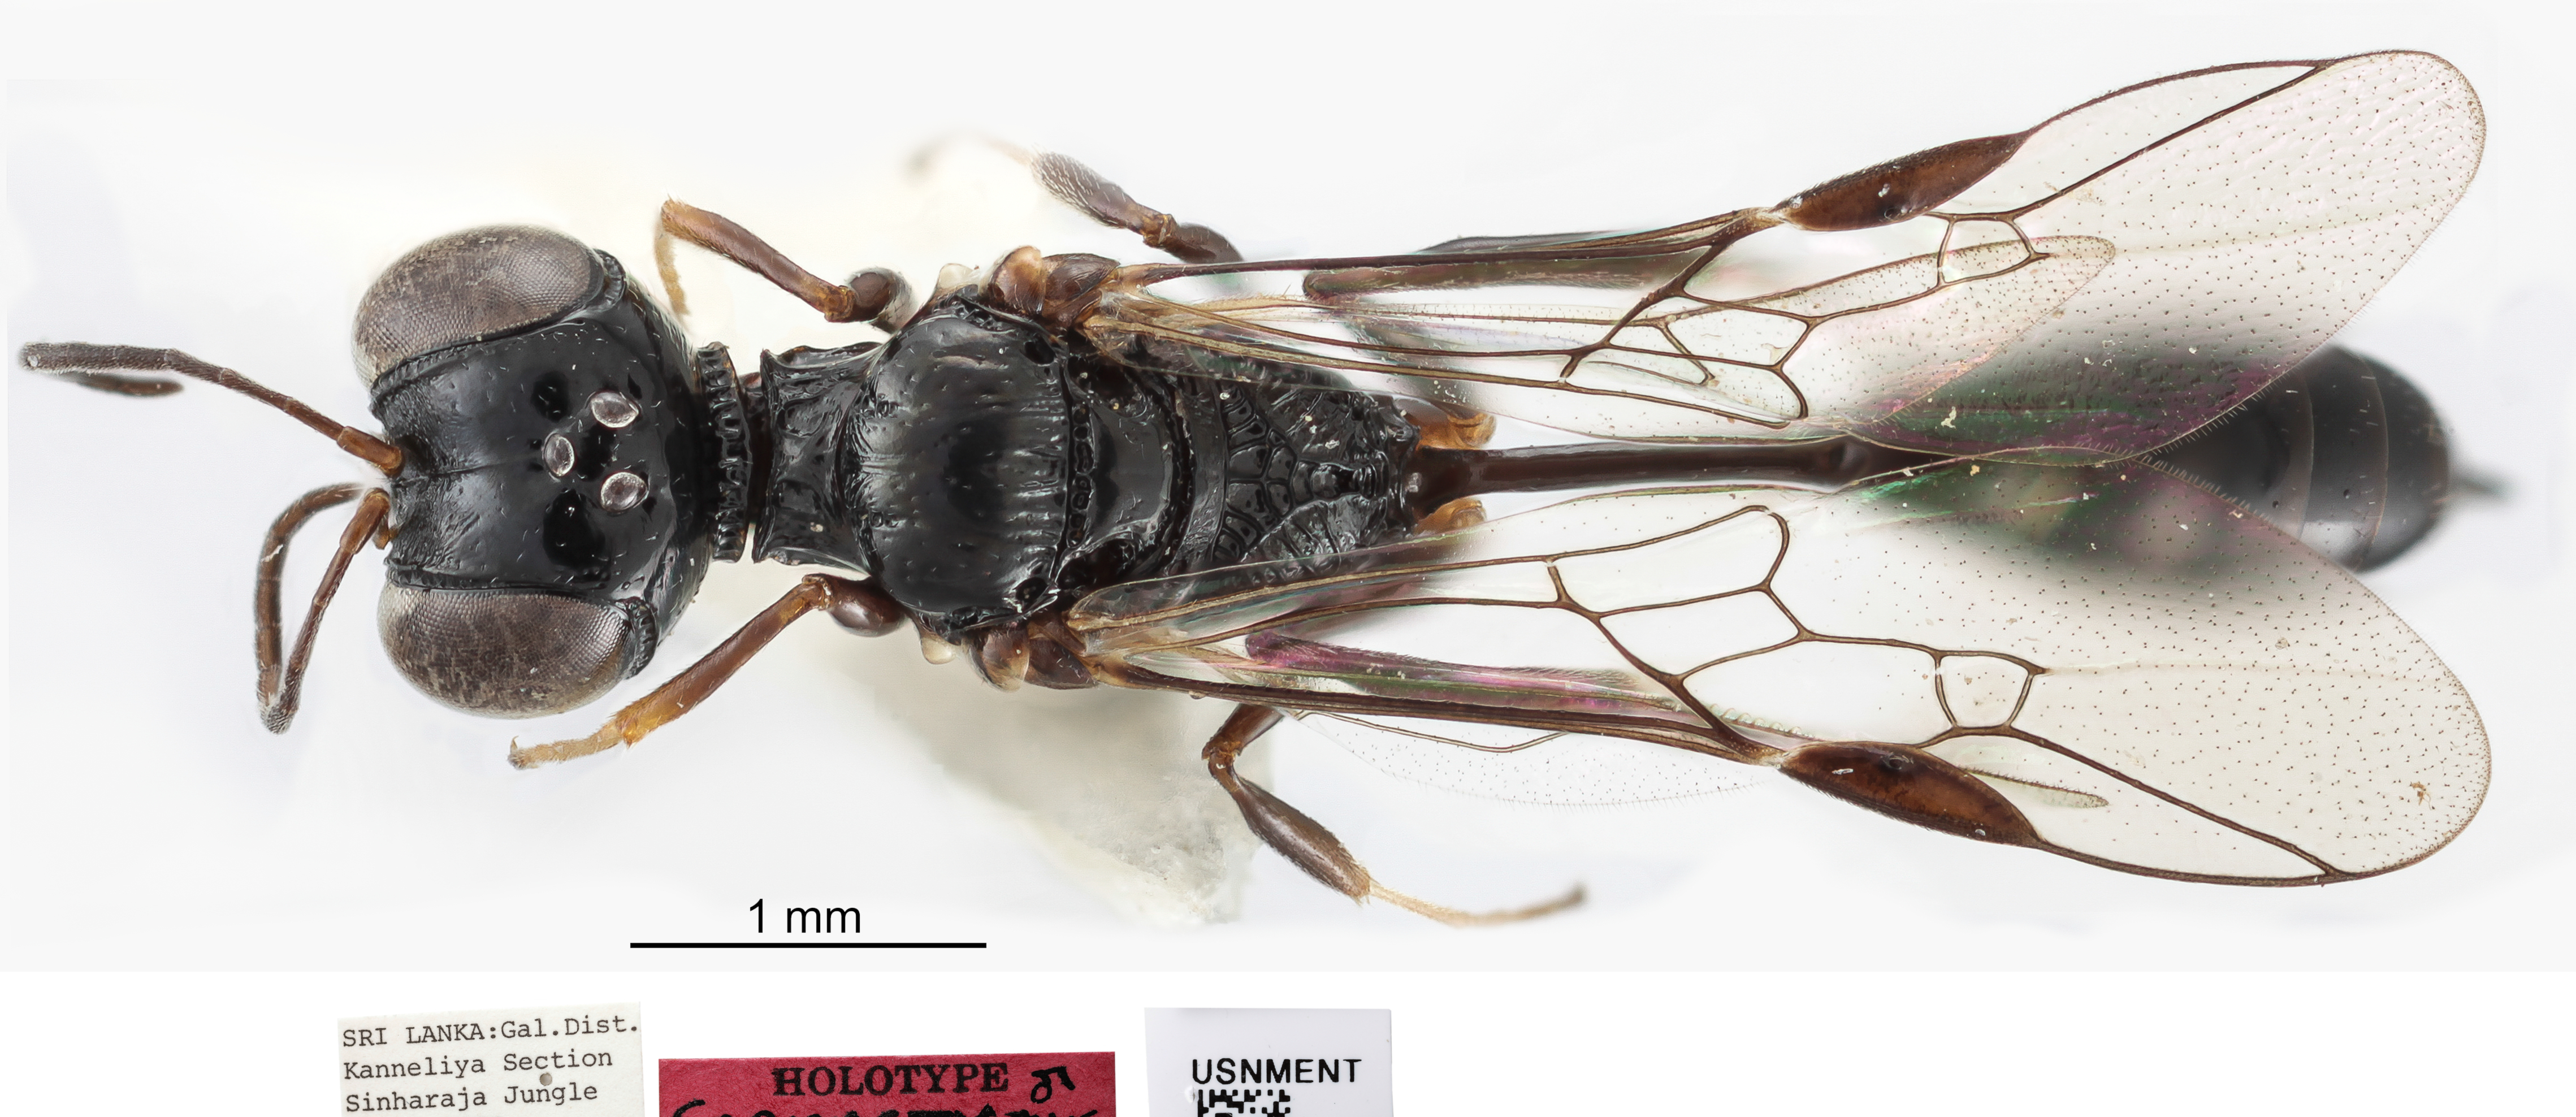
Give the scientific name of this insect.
Carinostigmus griphus
